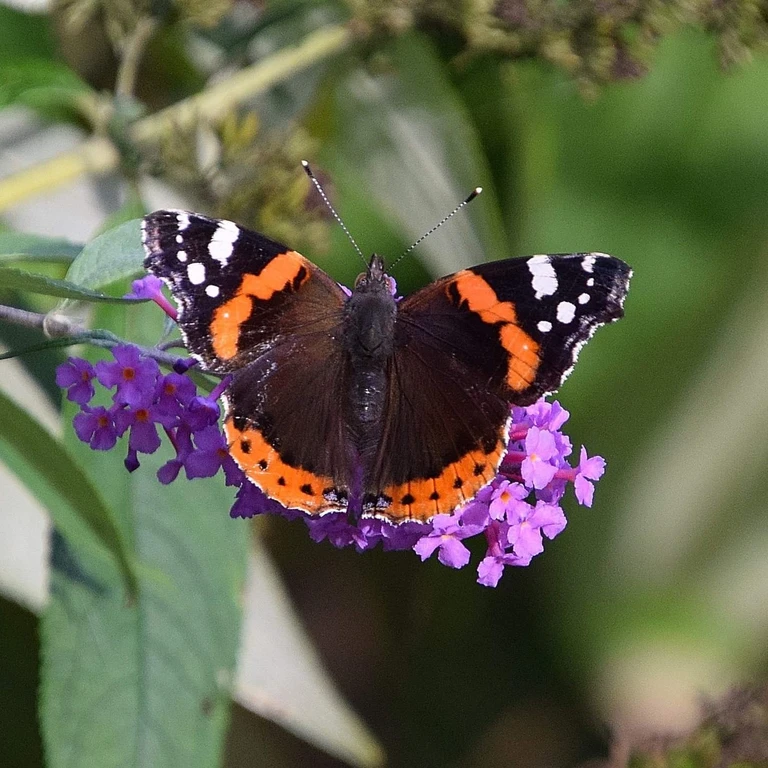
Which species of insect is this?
Vanessa atalanta
